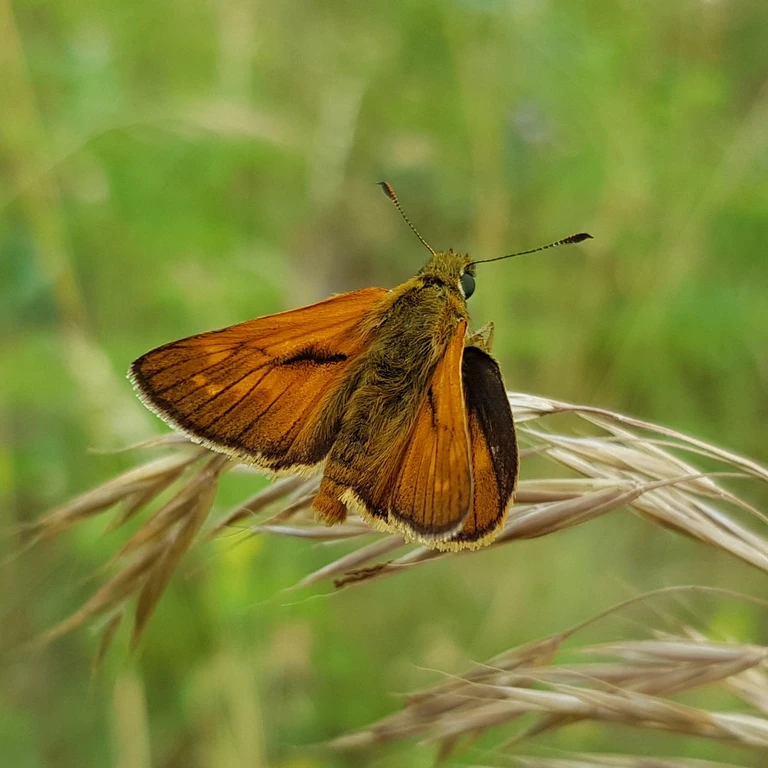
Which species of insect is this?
Ochlodes sylvanus (also Ochlodes venata)
